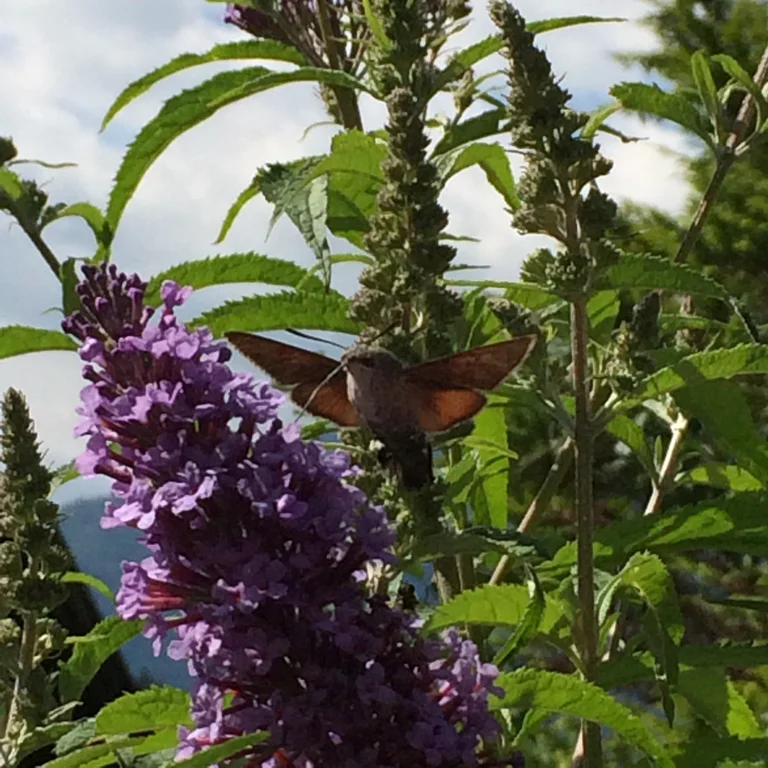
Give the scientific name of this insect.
Macroglossum stellatarum
